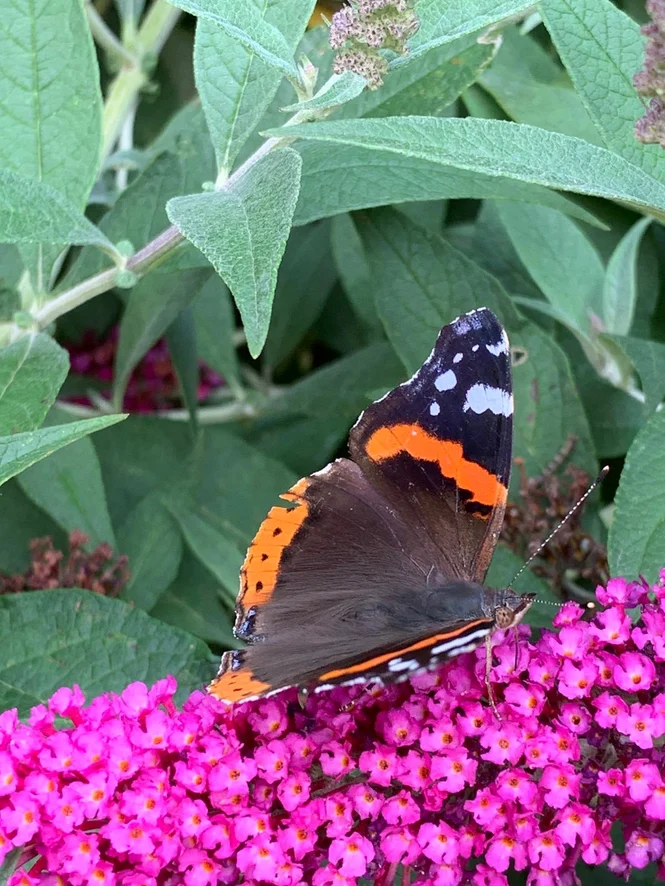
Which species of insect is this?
Vanessa atalanta
